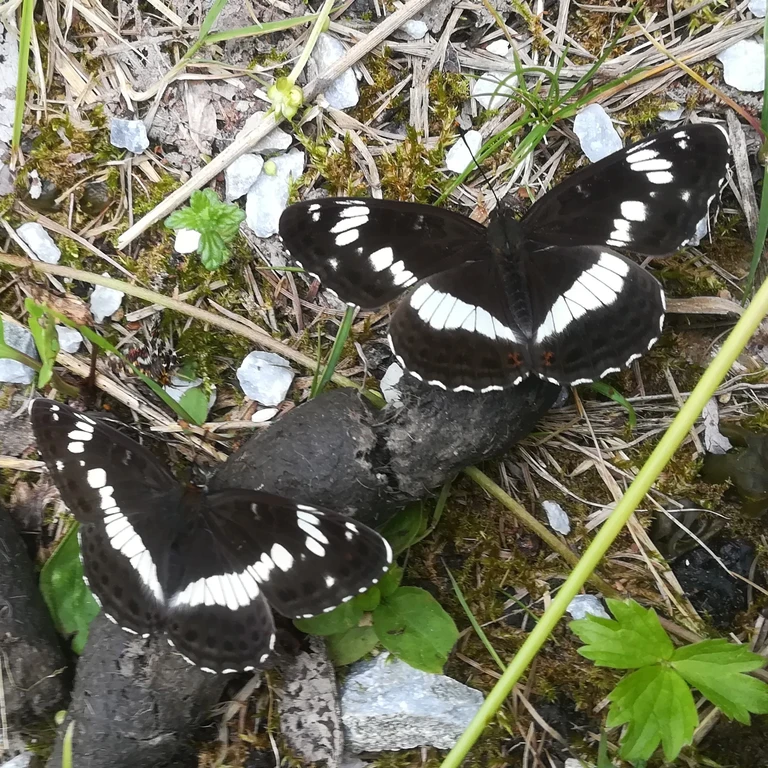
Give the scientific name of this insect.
Limenitis camilla (also Ladoga camilla)
